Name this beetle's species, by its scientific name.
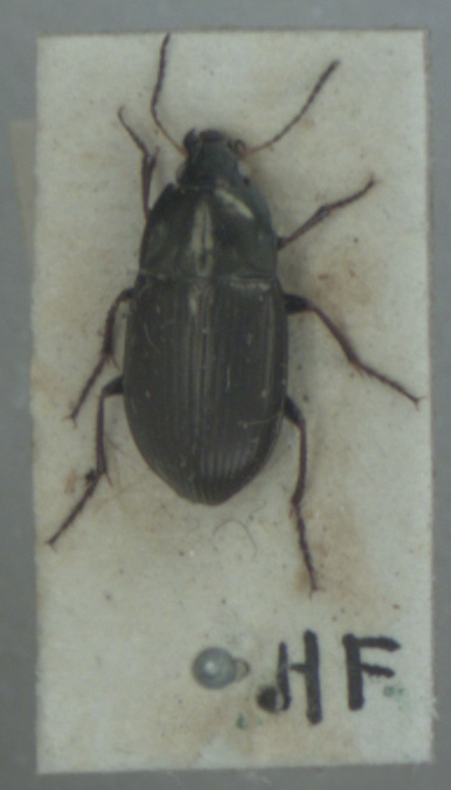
Amara similata
